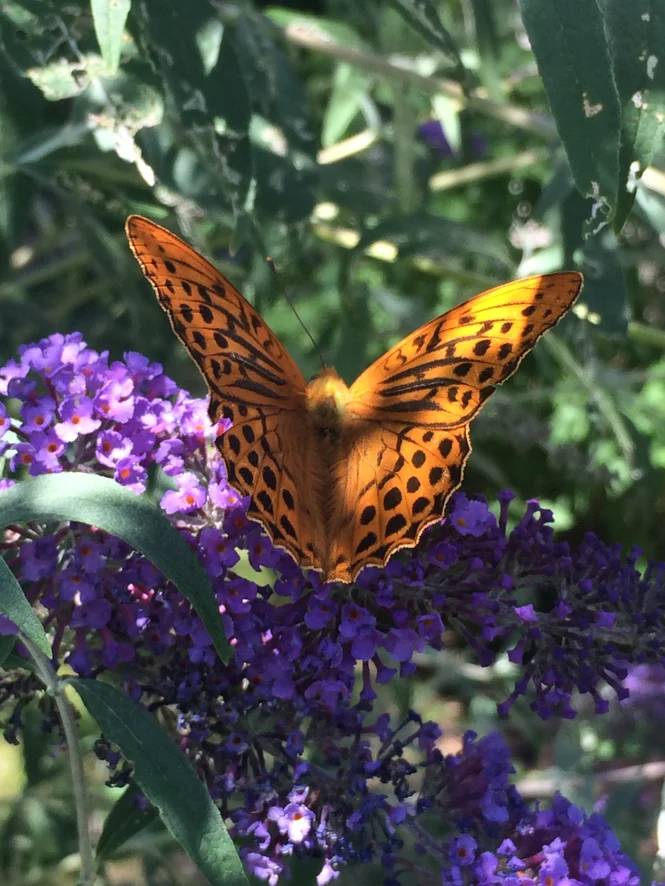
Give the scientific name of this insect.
Argynnis paphia
